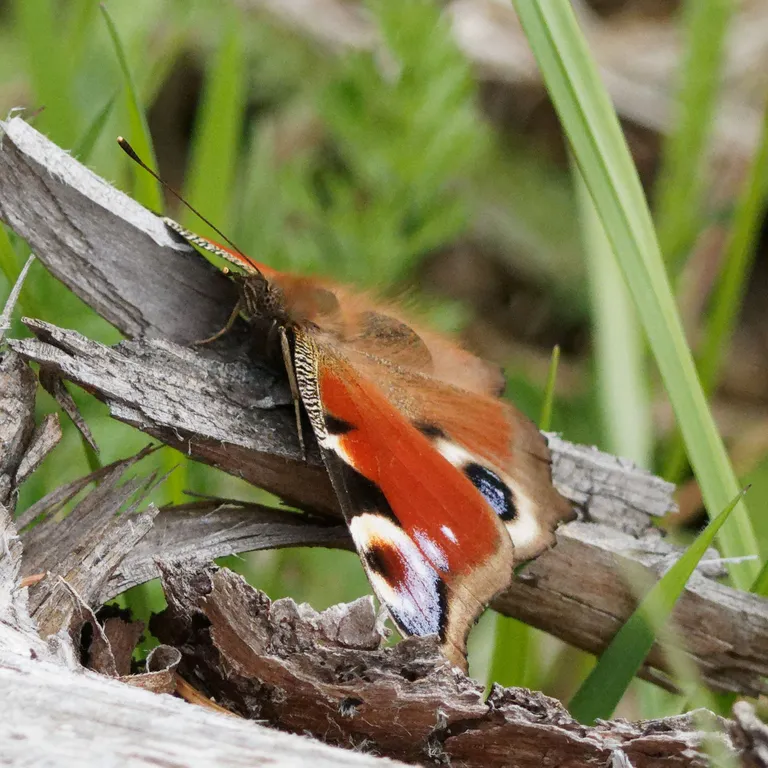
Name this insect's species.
Aglais io
